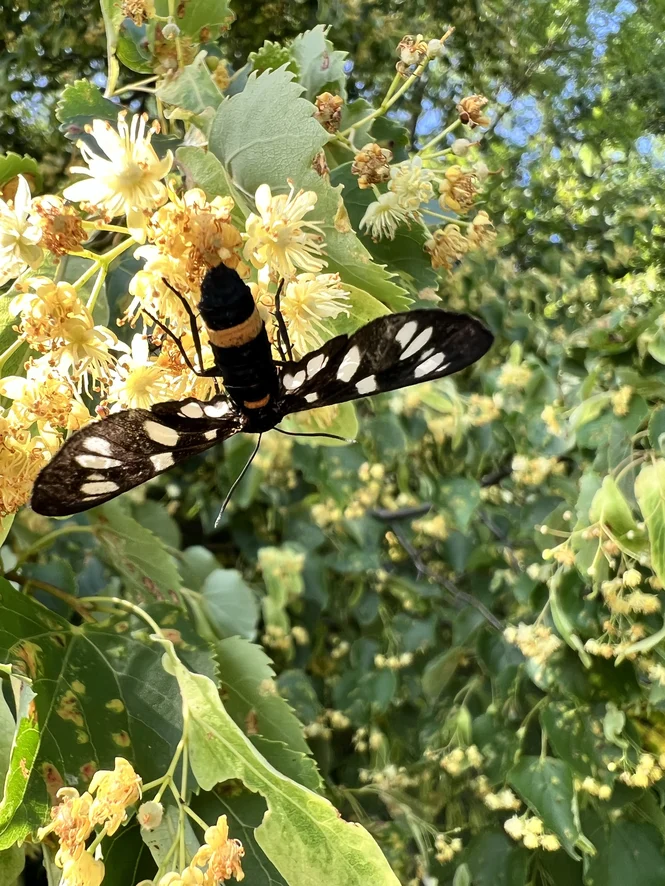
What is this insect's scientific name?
Amata phegea
